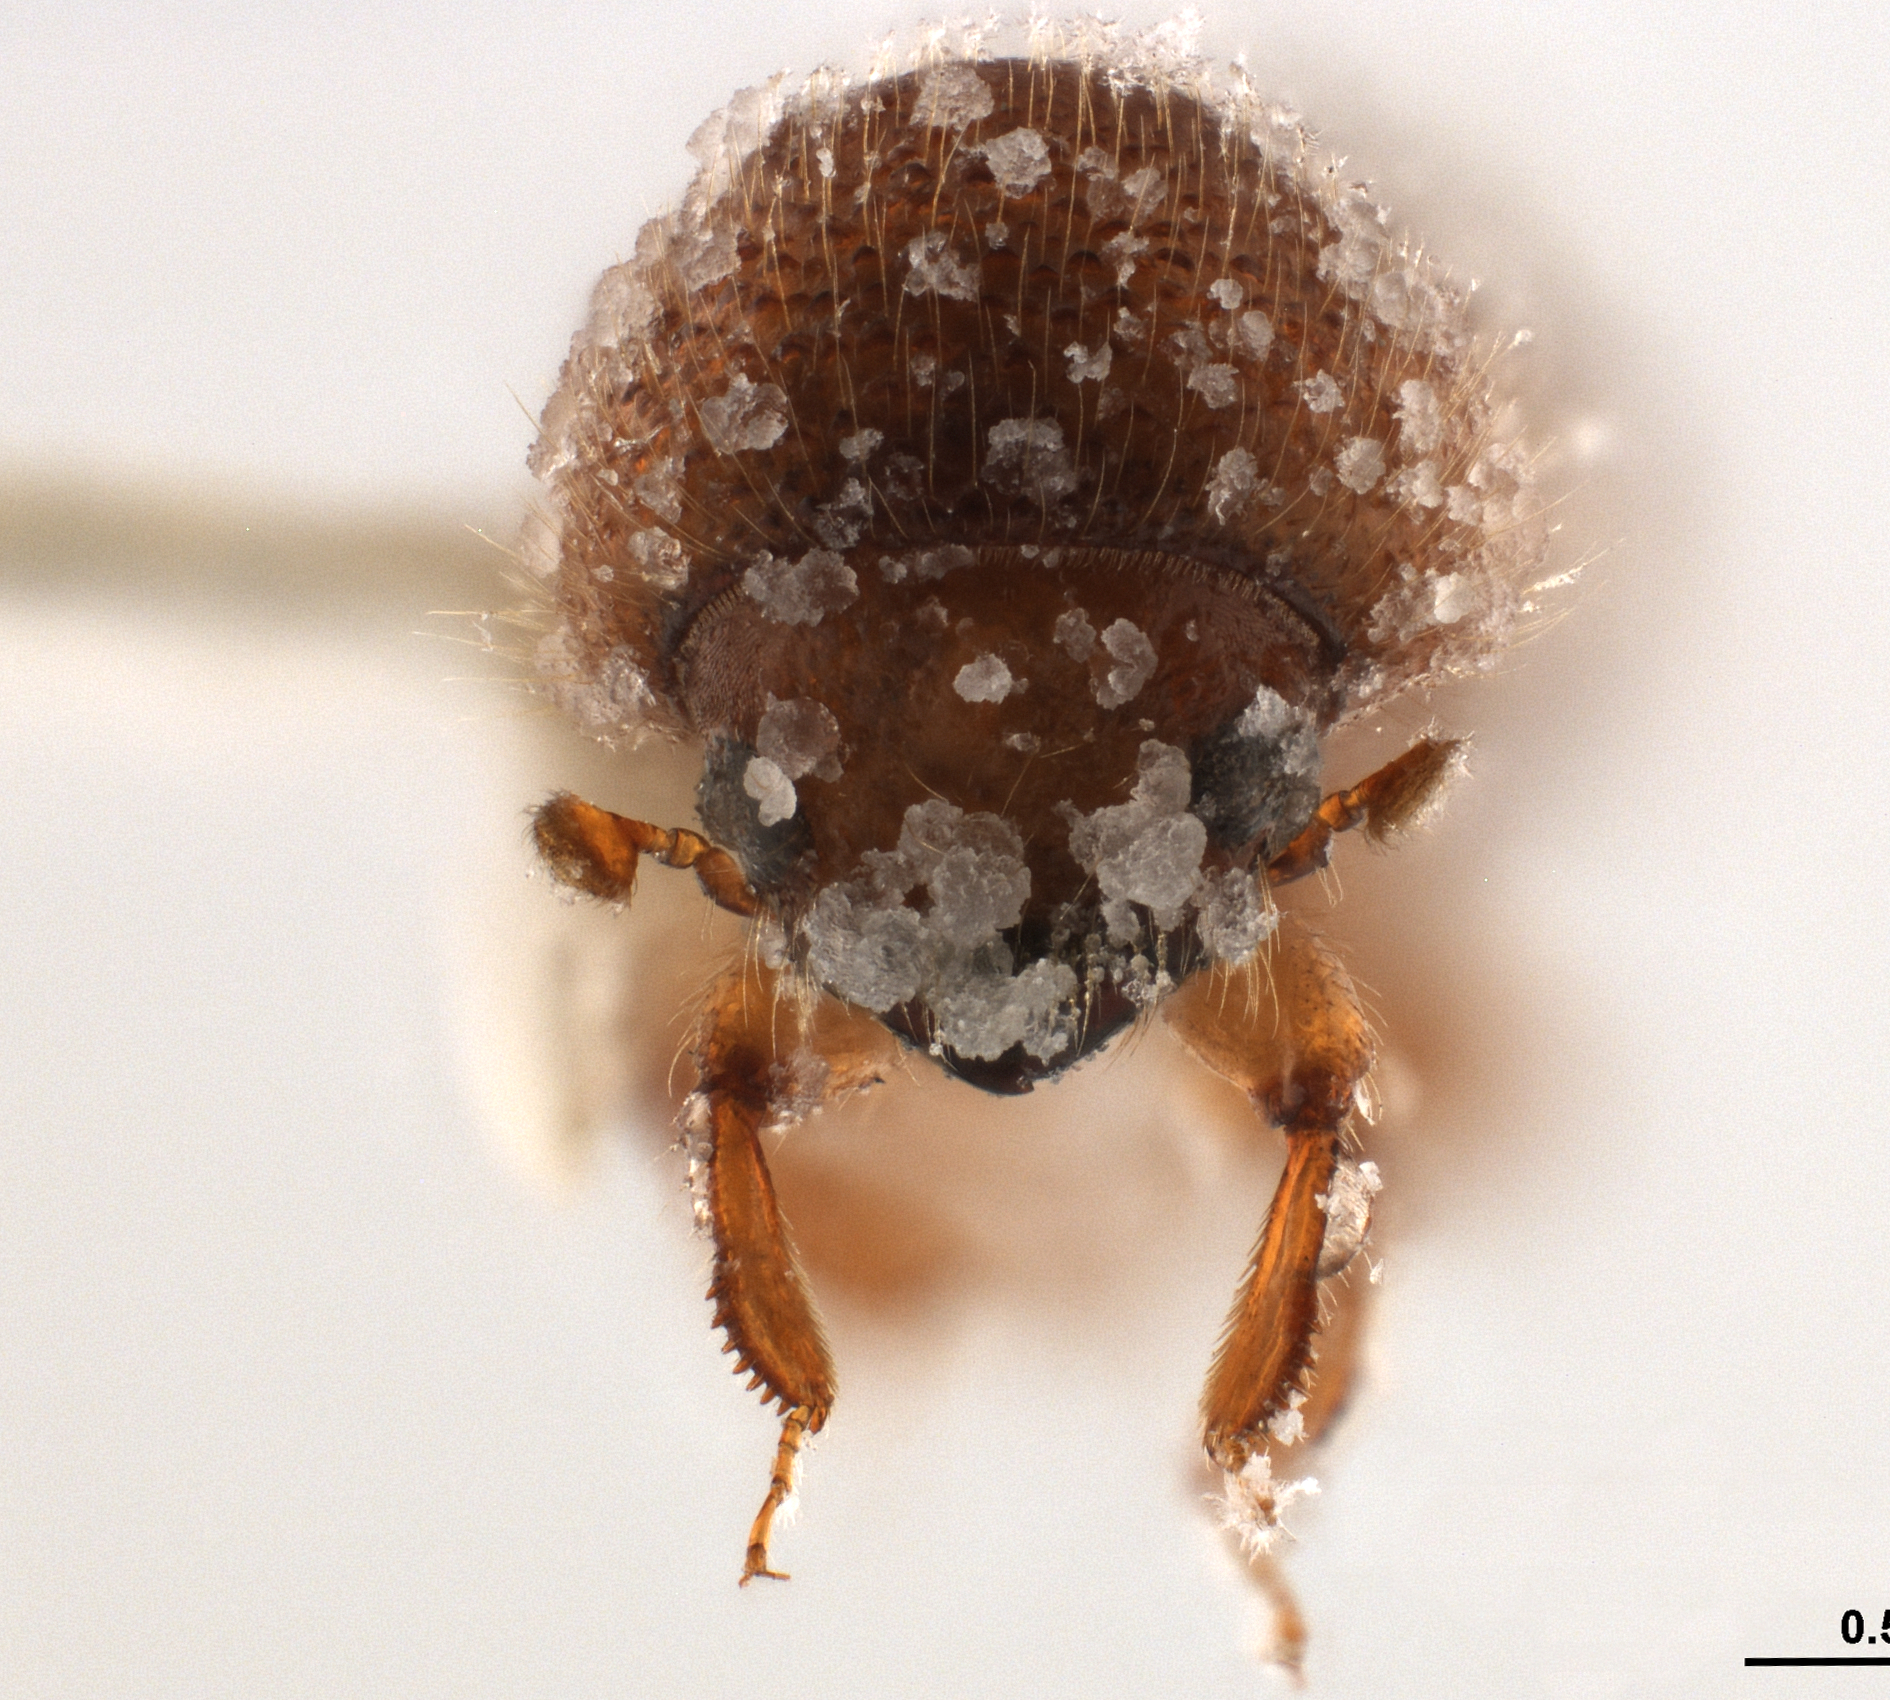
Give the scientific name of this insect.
Theoborus coartatus
